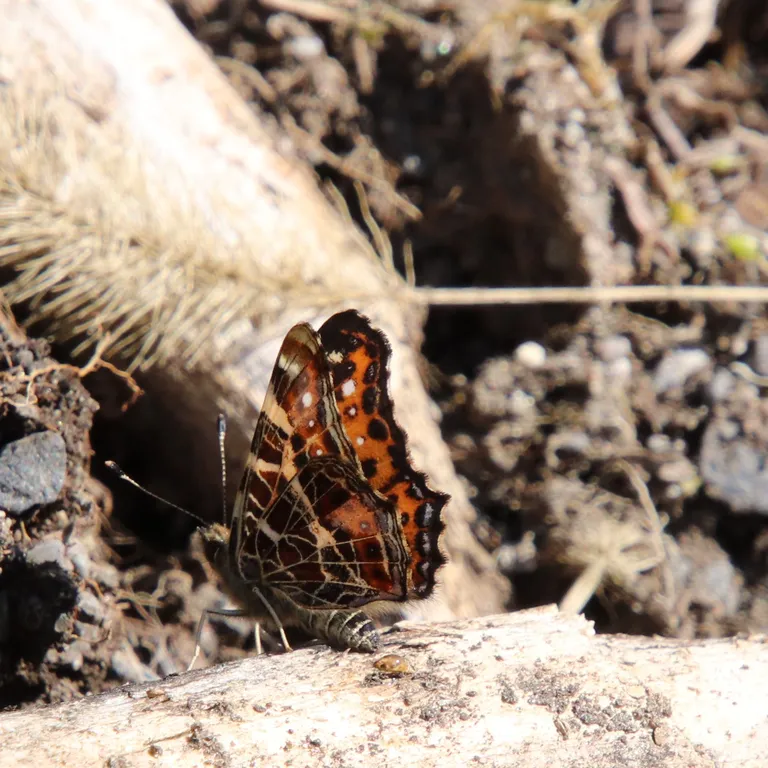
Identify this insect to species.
Araschnia levana
